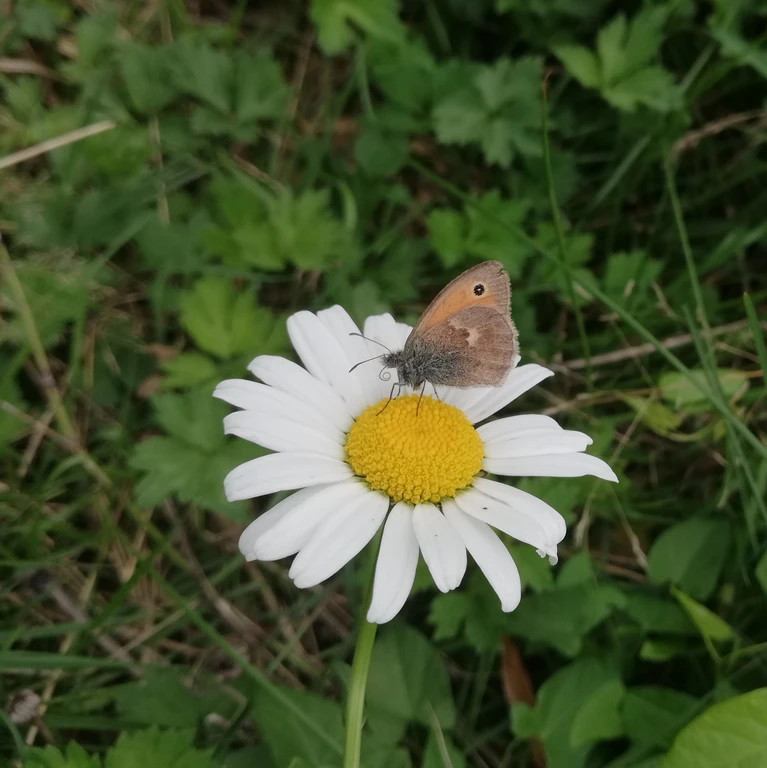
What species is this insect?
Coenonympha pamphilus
